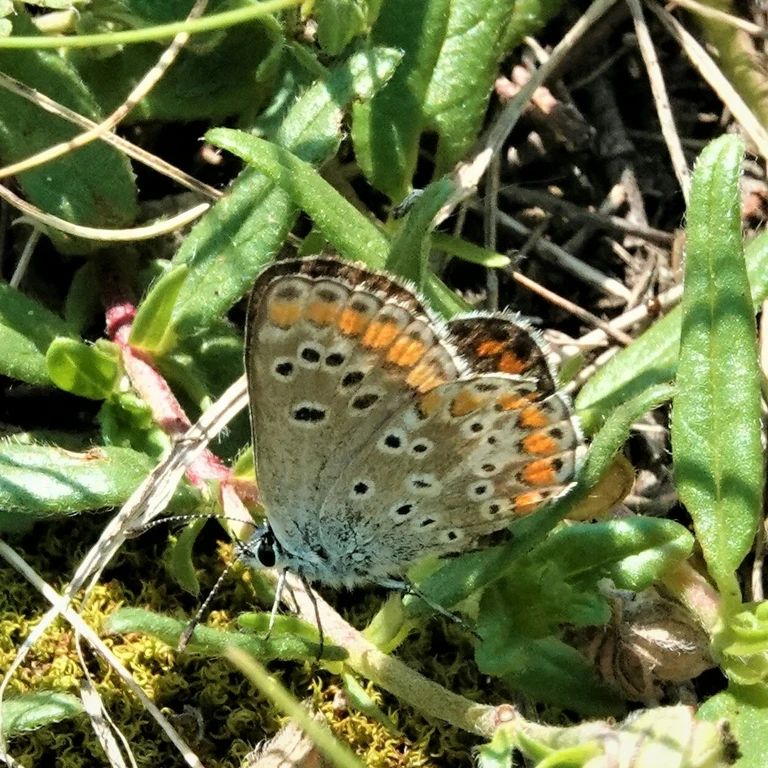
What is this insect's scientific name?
Aricia agestis/artaxerxes
